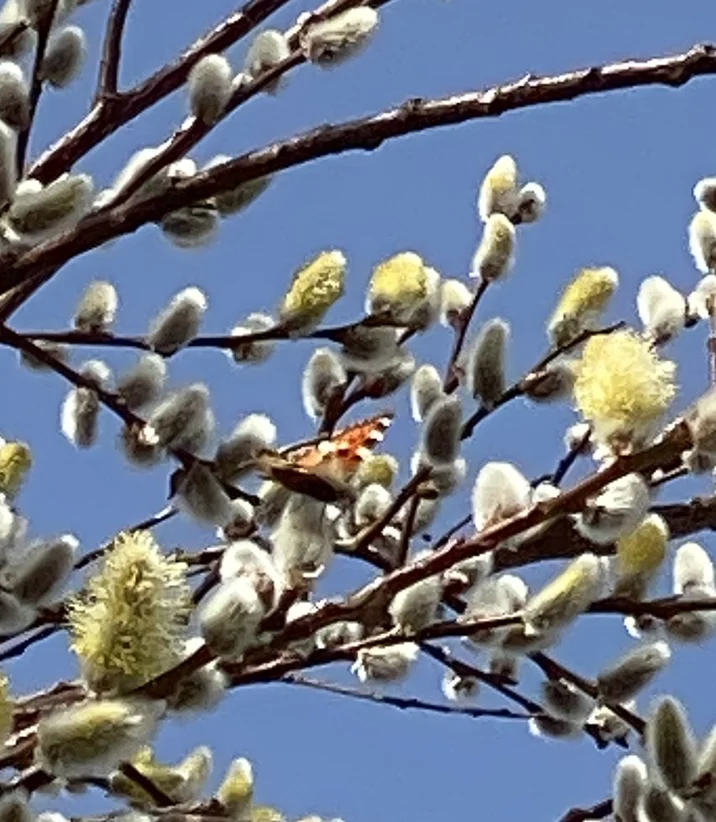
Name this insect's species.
Aglais urticae
